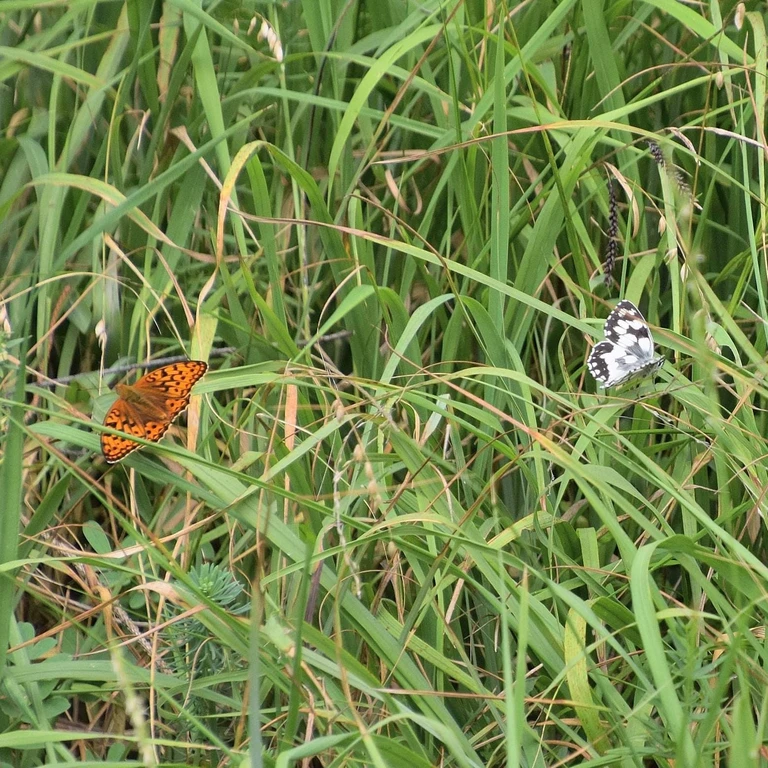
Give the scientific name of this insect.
Fabriciana adippe
